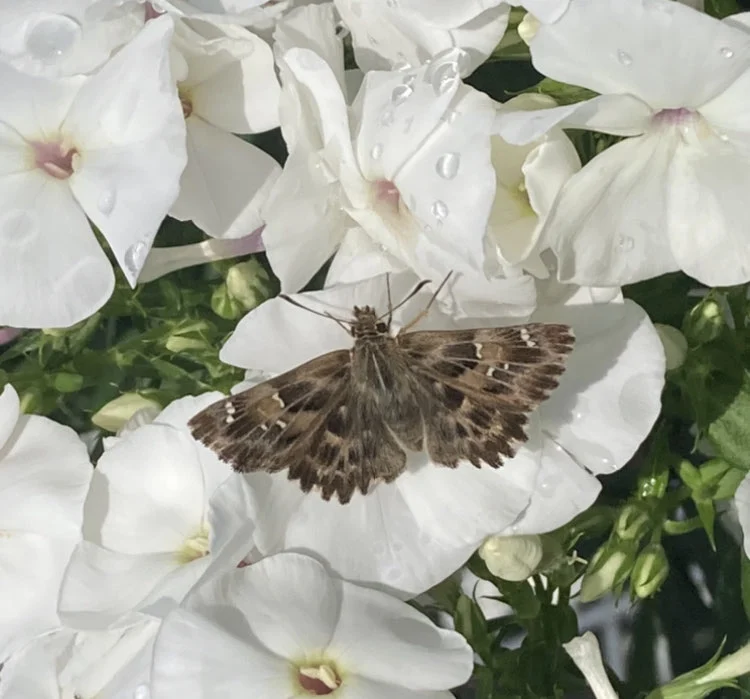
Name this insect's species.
Carcharodus alceae
